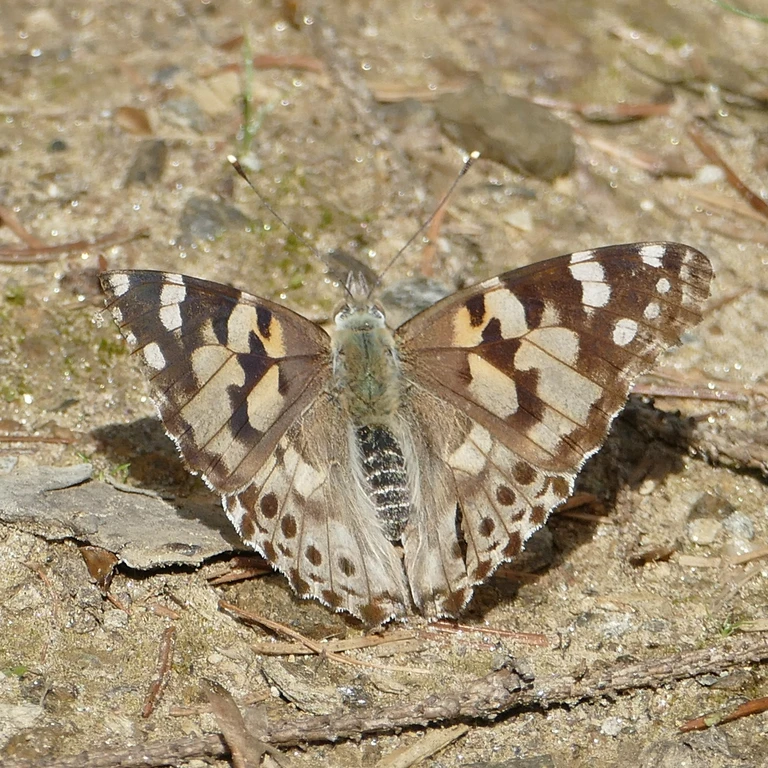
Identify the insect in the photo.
Vanessa cardui
